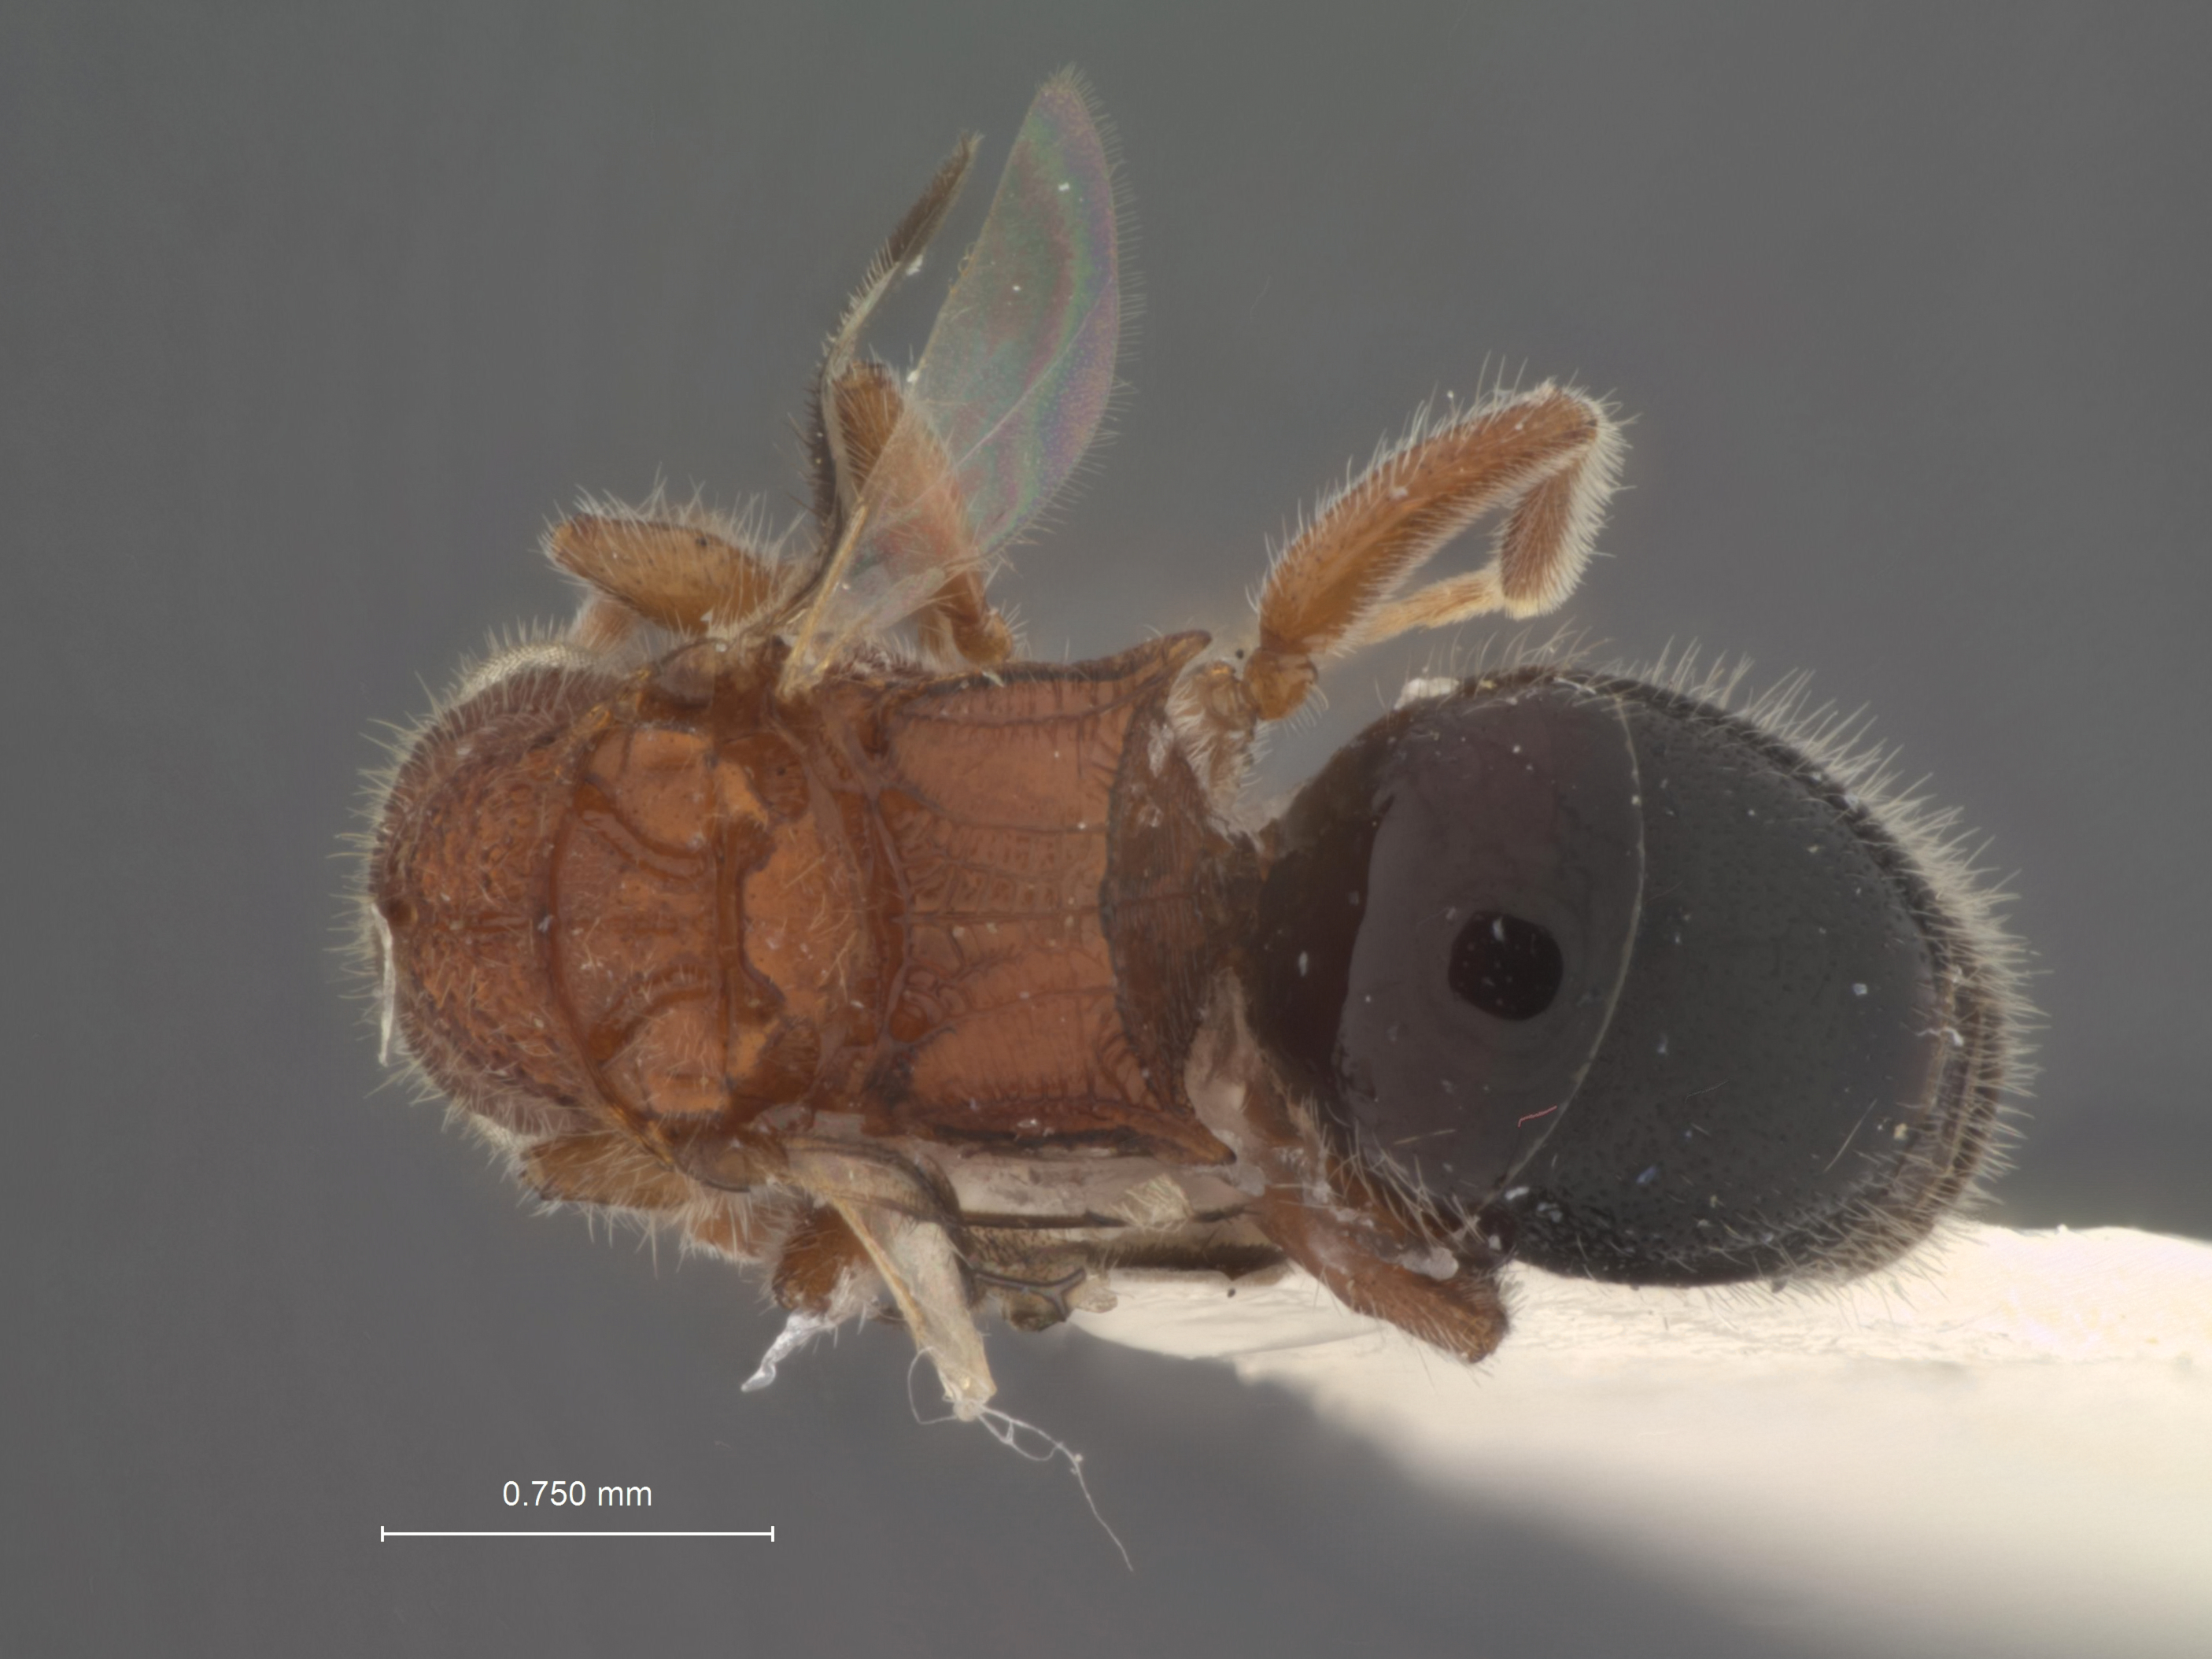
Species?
Sulcomesitius menkei
